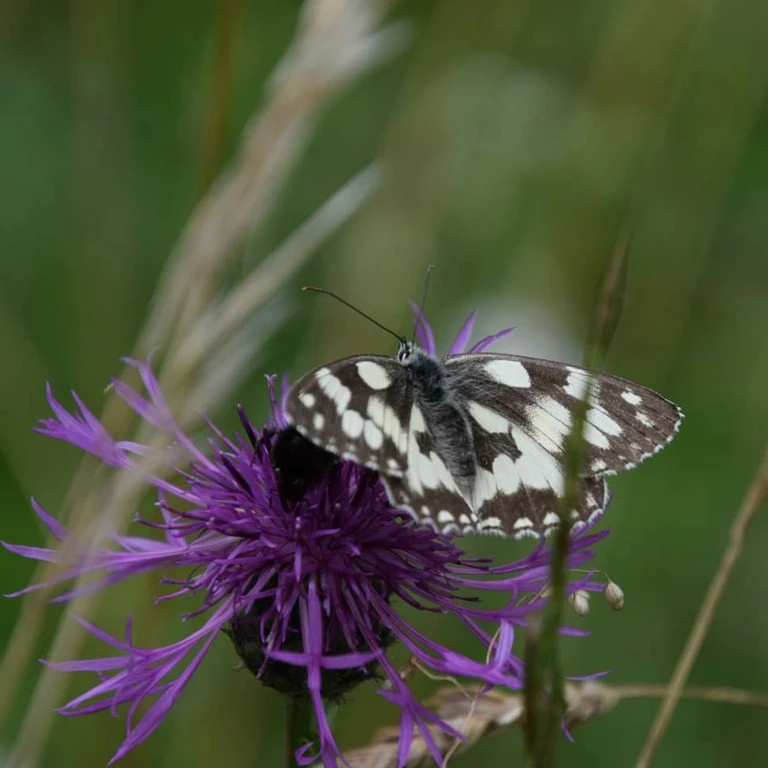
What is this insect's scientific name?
Melanargia galathea
